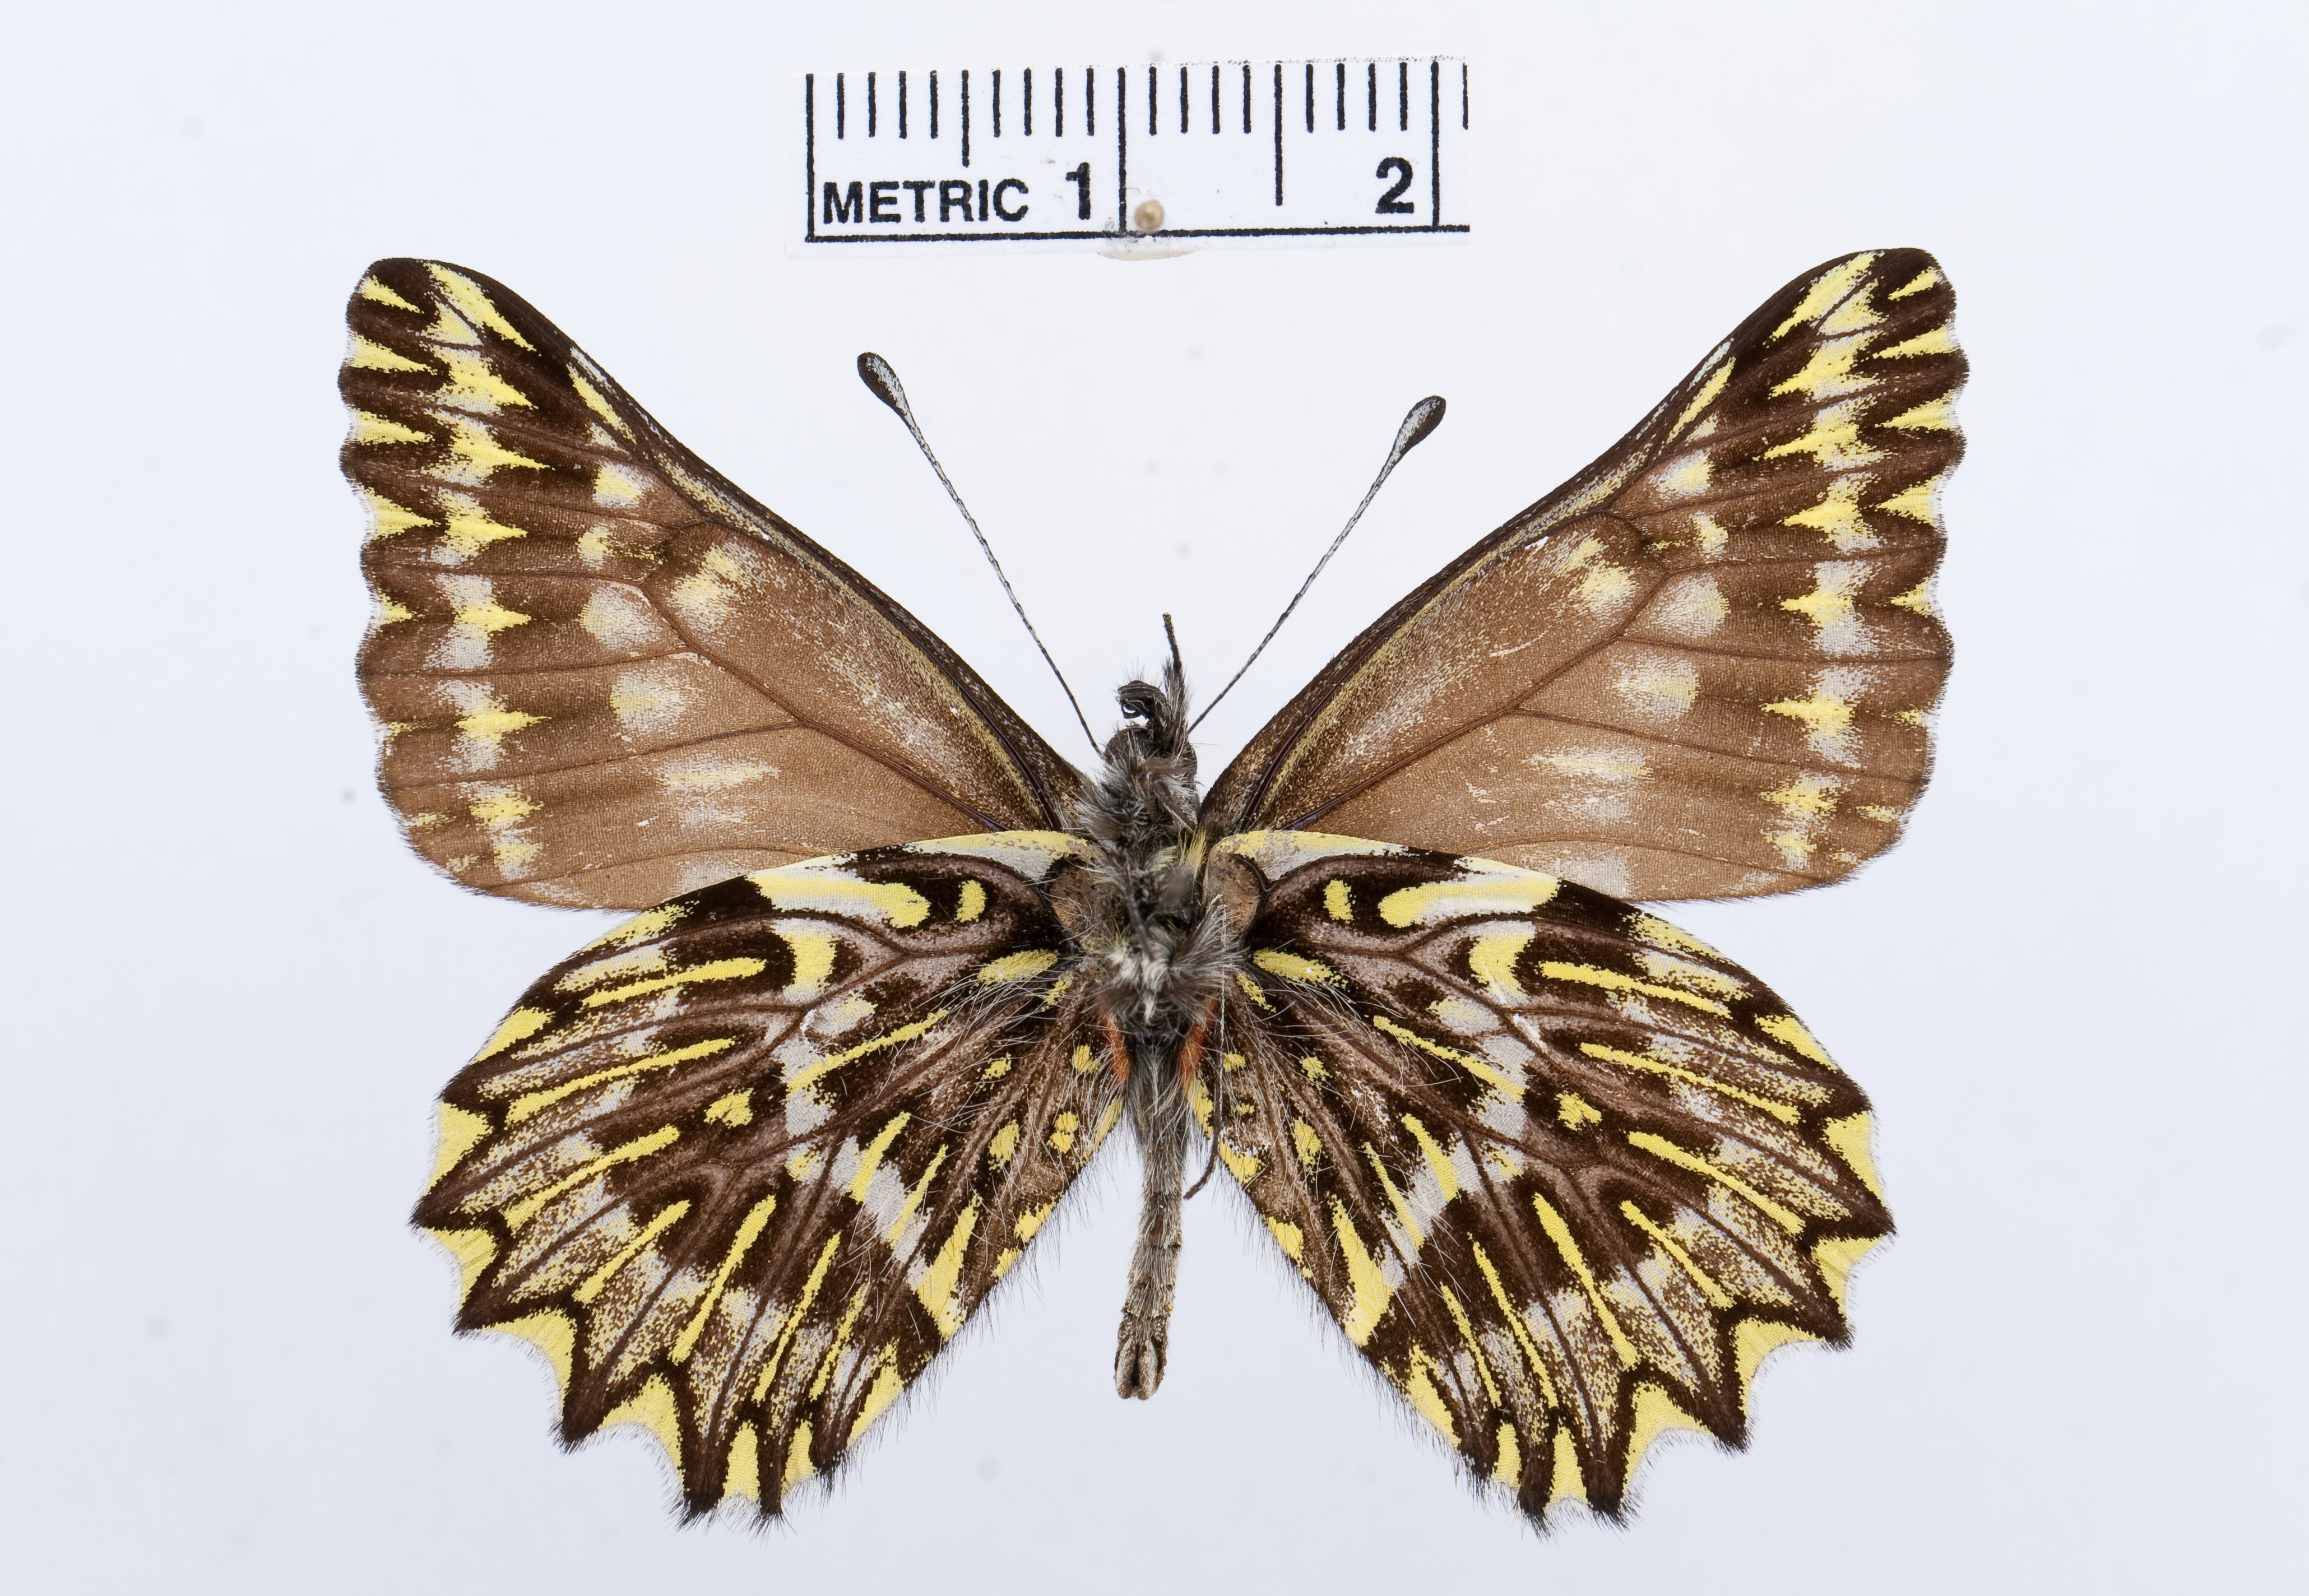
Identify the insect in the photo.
Catasticta socorrensis
